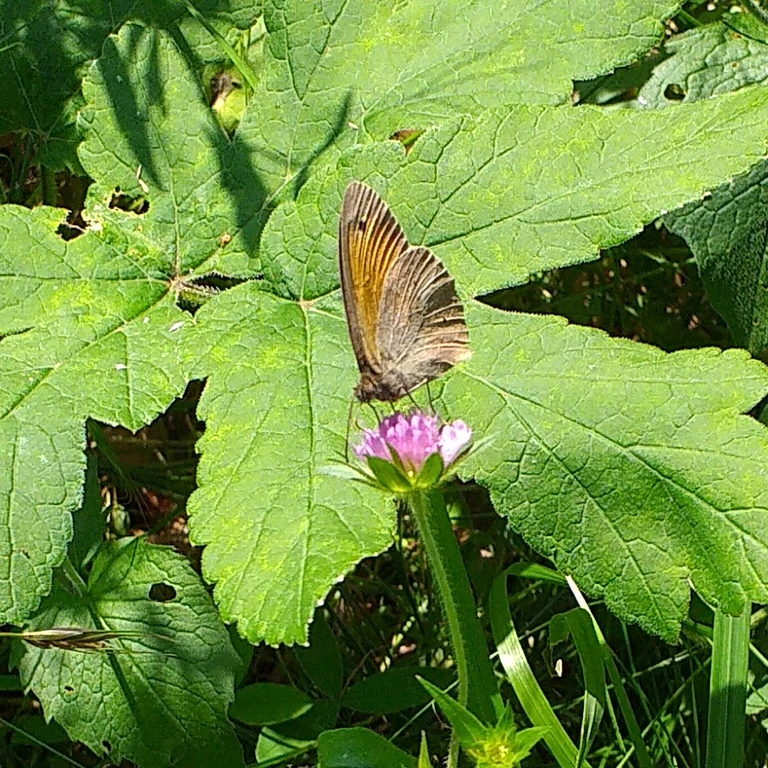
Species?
Maniola jurtina
